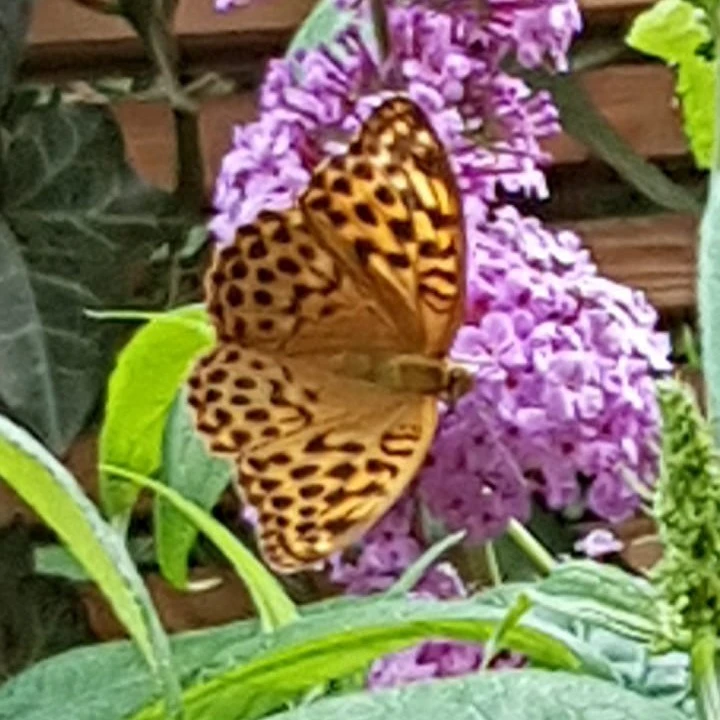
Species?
Argynnis paphia
